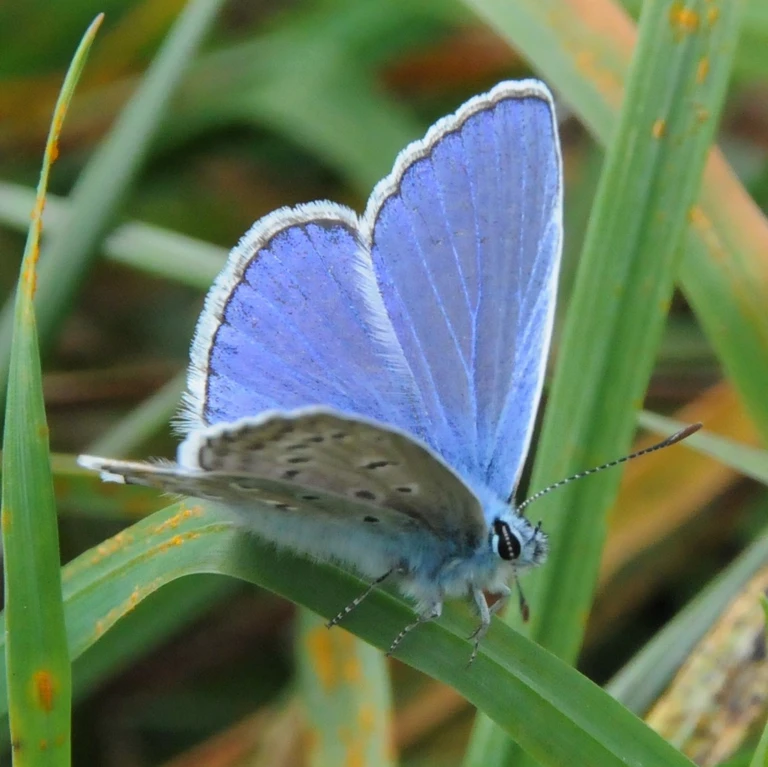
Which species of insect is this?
Polyommatus icarus
